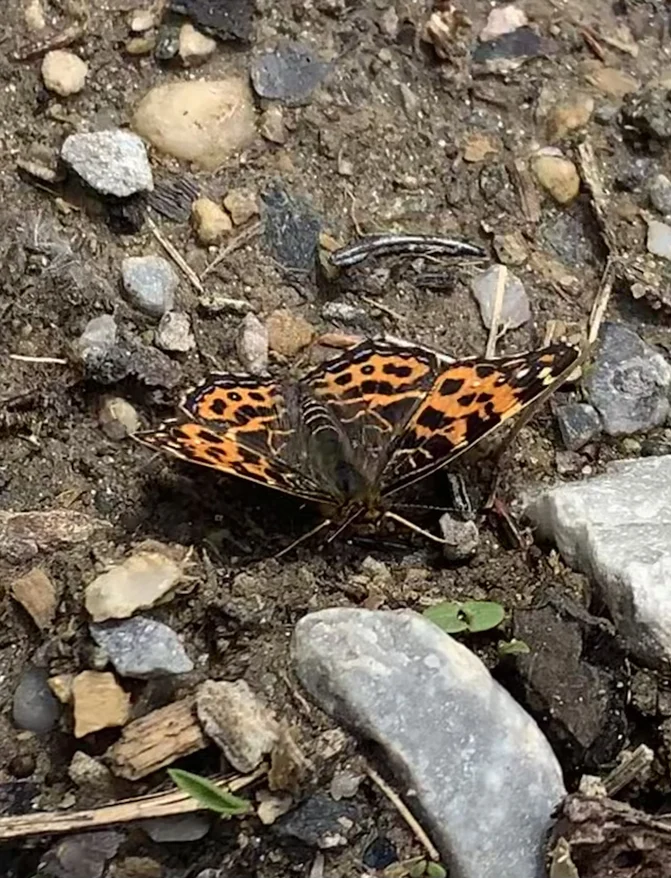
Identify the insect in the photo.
Araschnia levana
